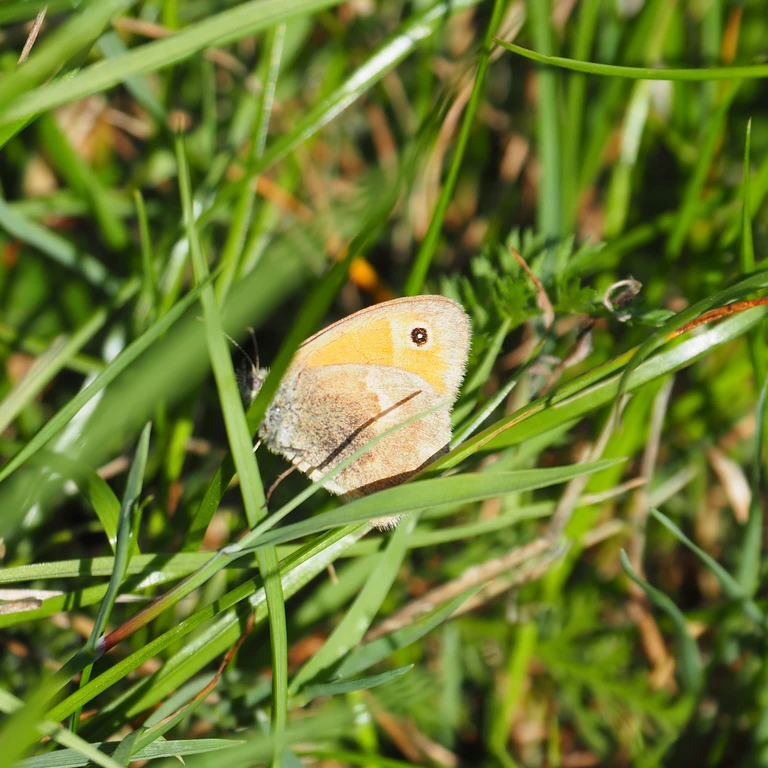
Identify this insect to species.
Coenonympha pamphilus
